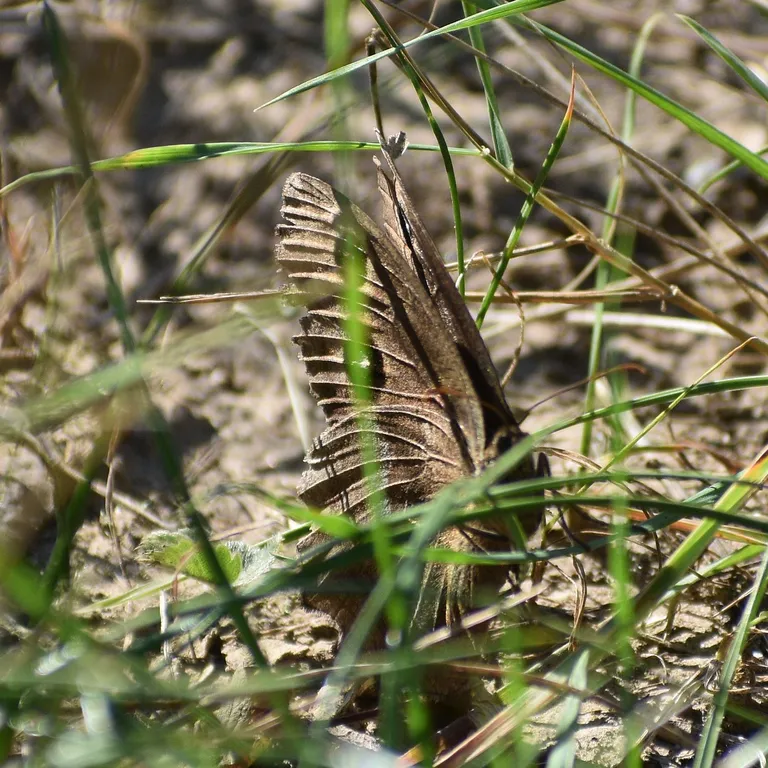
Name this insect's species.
Minois dryas
